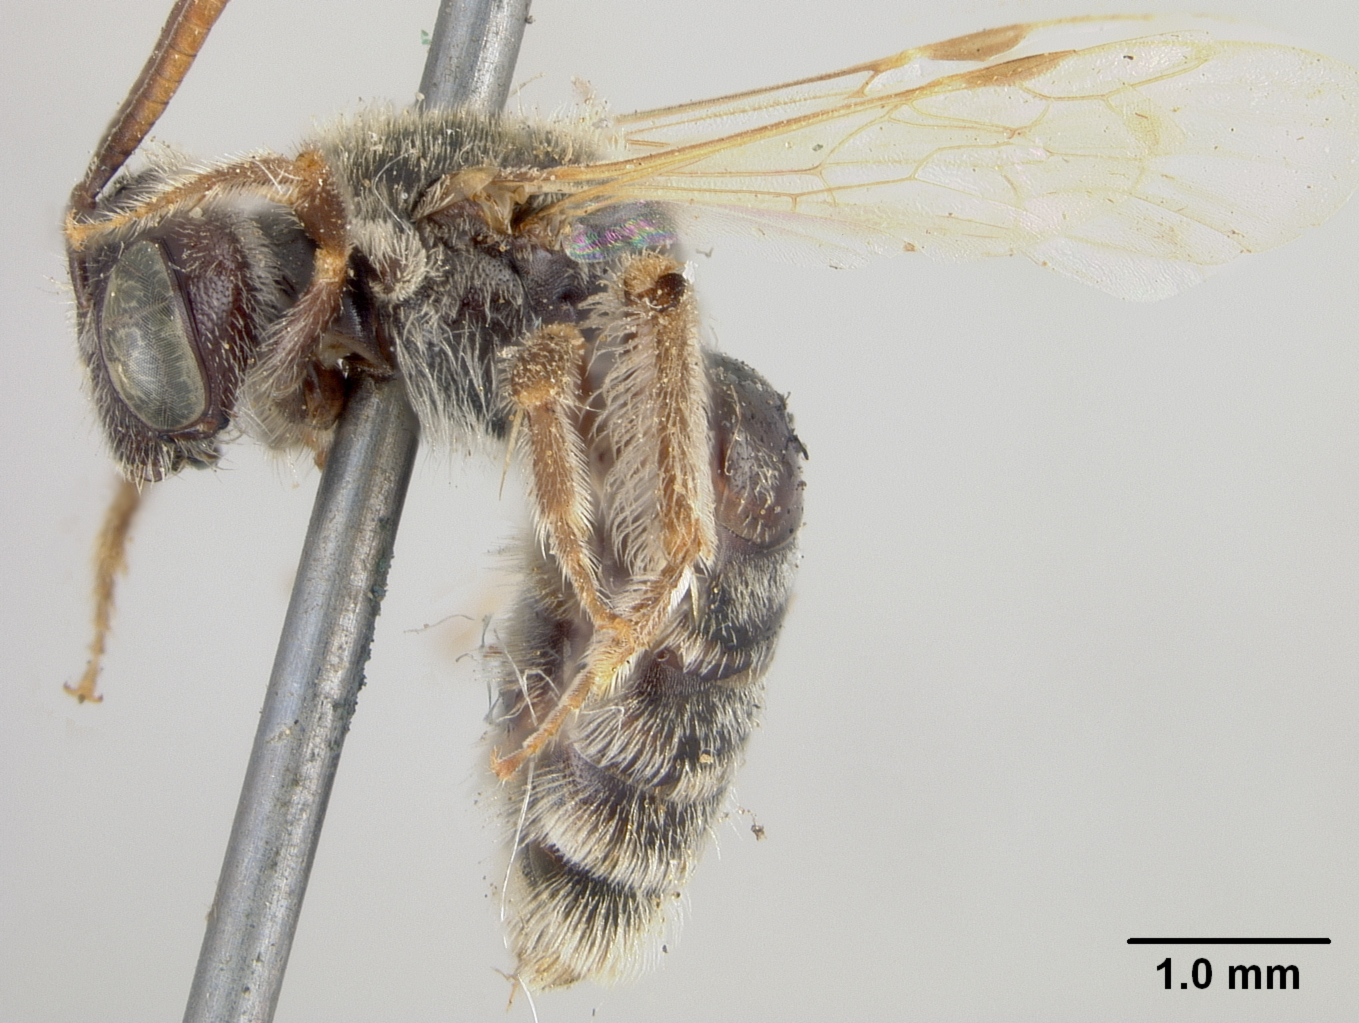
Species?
Calliopsis renimaculatus
